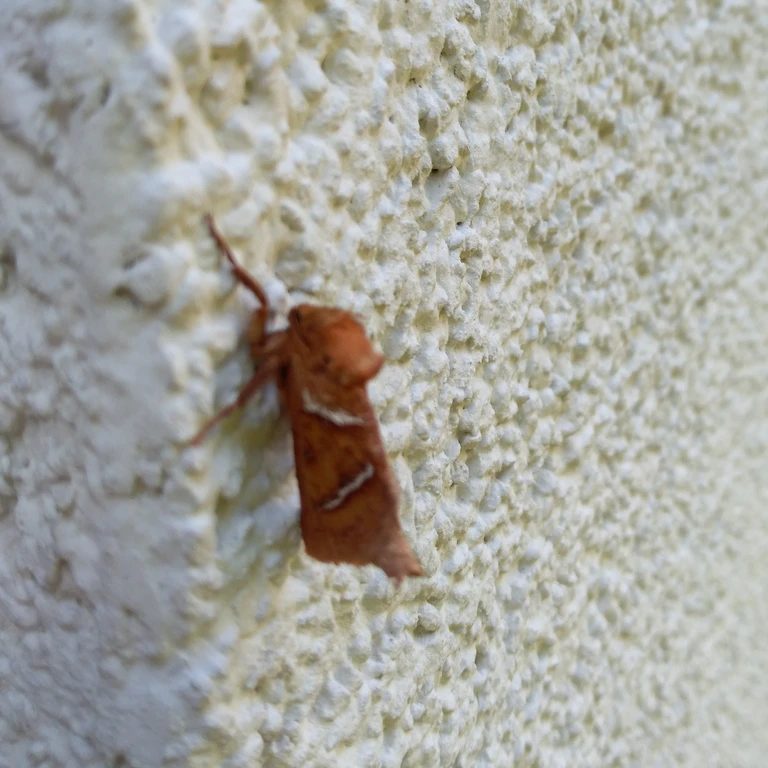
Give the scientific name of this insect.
Triodia sylvina
